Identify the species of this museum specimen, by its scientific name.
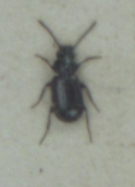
Bembidion minimum
